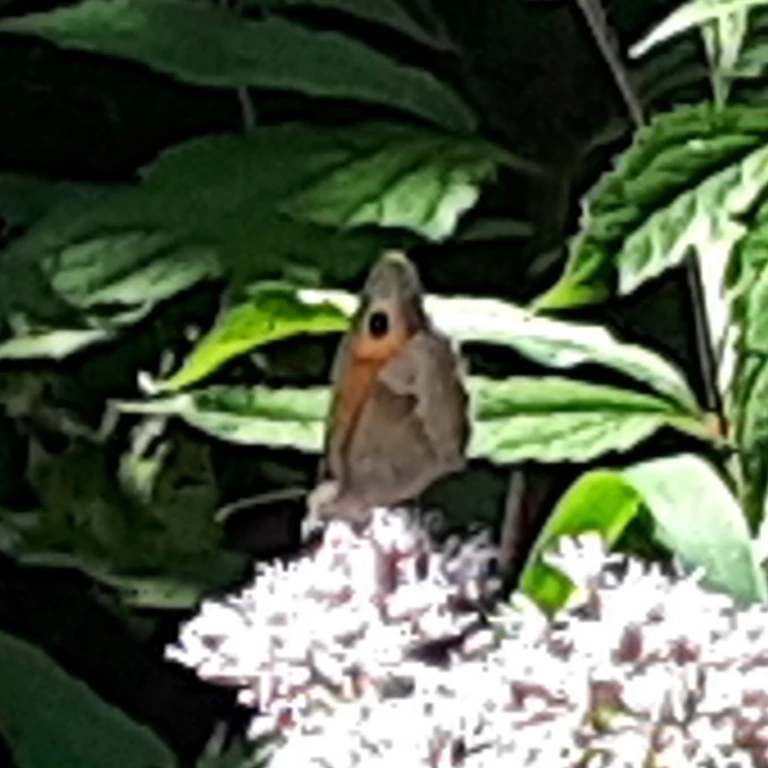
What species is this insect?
Maniola jurtina
